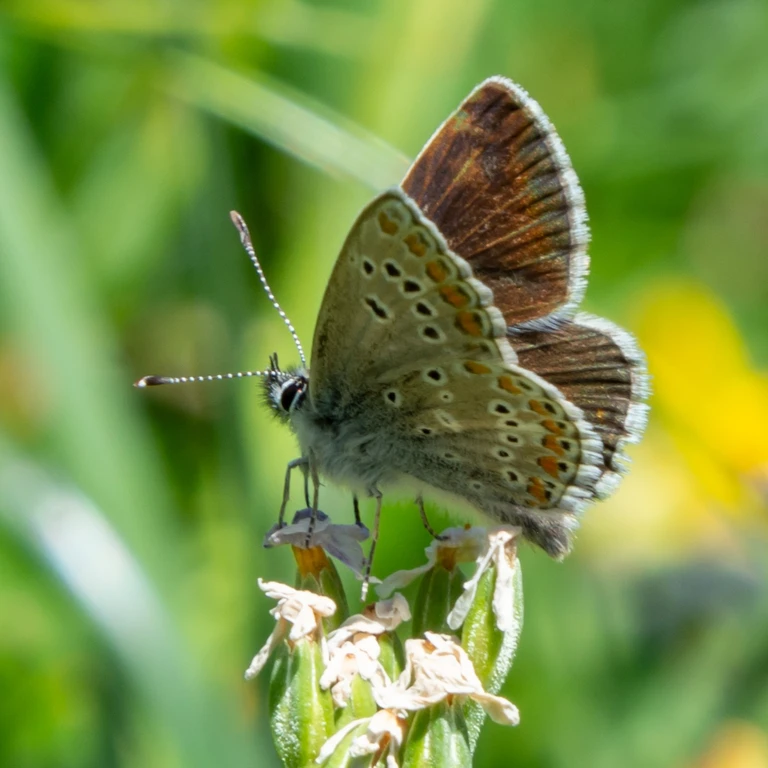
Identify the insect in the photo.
Aricia agestis/artaxerxes
